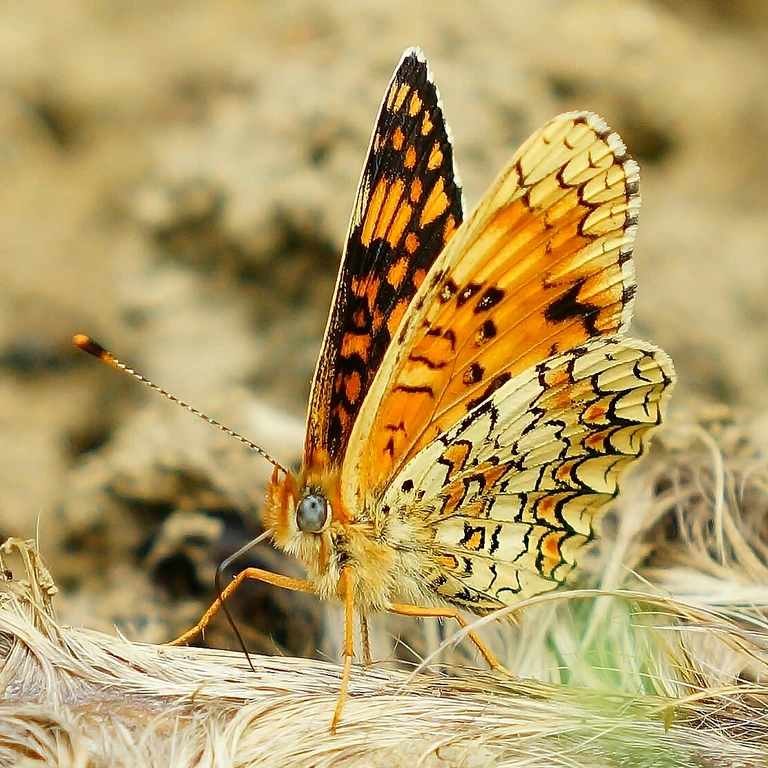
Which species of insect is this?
Melitaea phoebe
